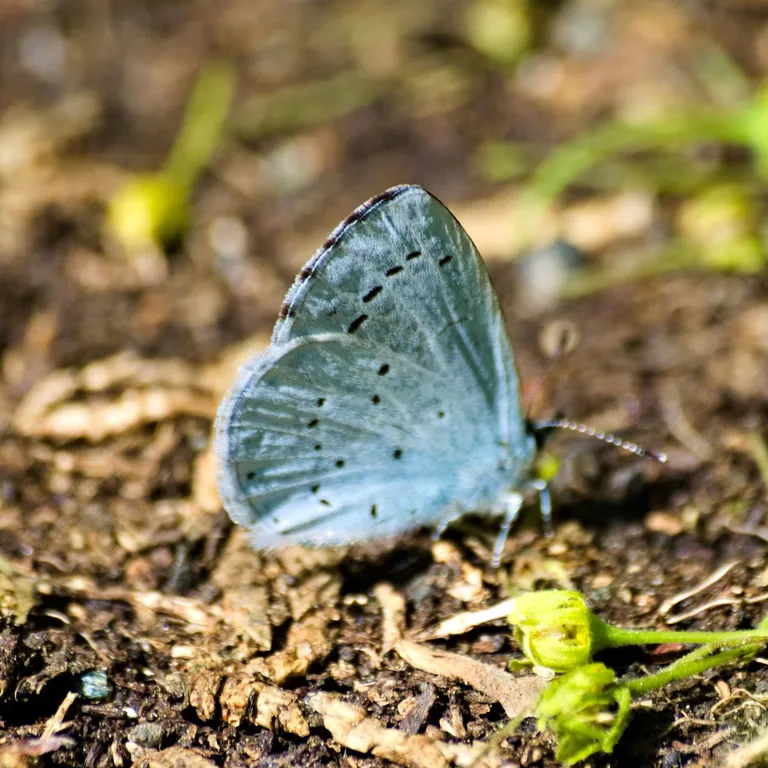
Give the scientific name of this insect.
Celastrina argiolus
